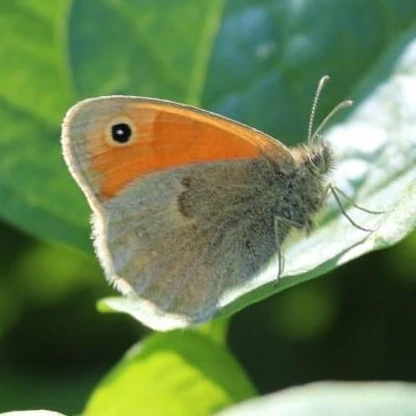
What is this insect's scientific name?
Coenonympha pamphilus
